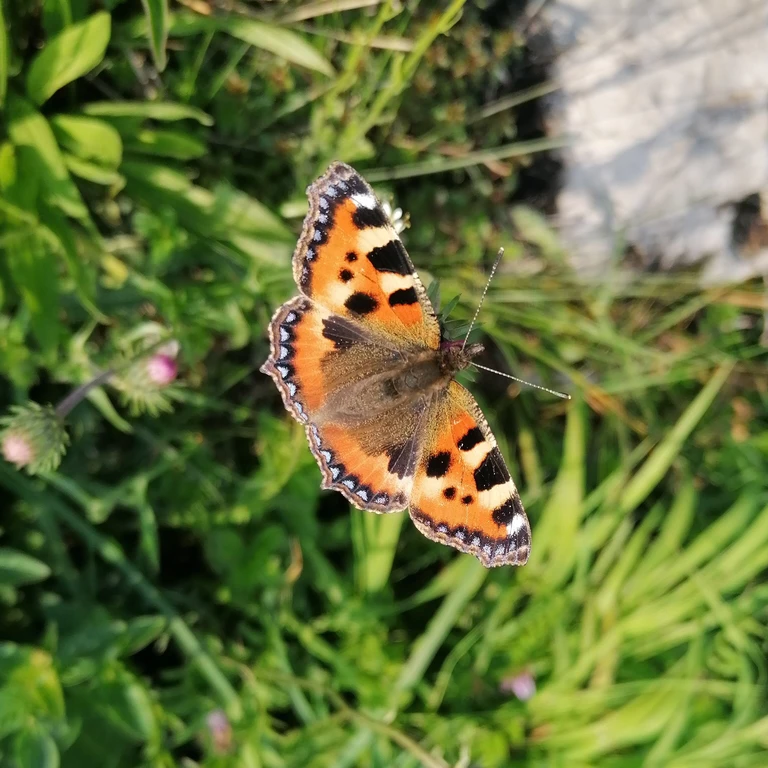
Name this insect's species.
Aglais urticae
